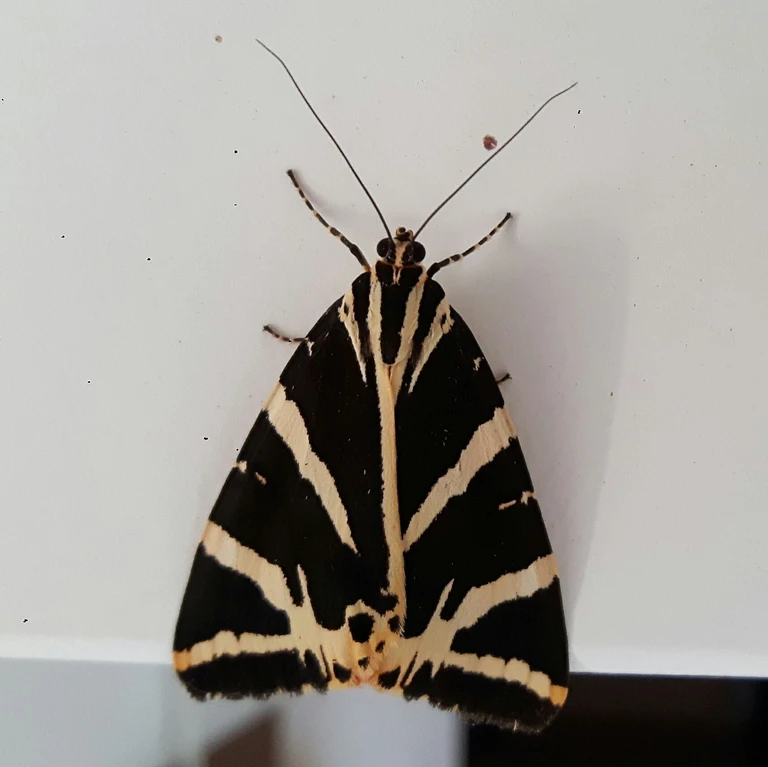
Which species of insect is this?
Euplagia quadripunctaria
